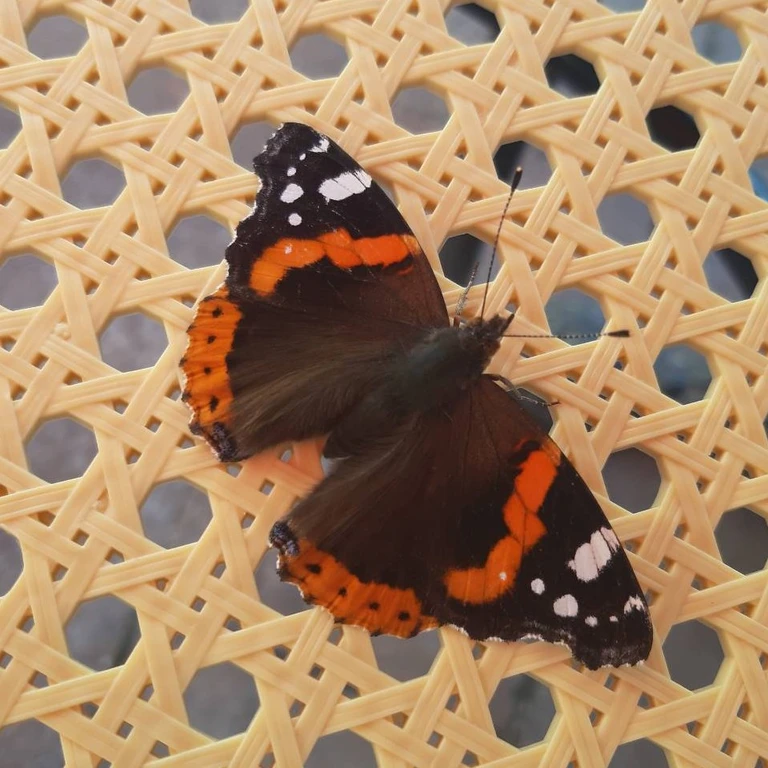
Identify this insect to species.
Vanessa atalanta
